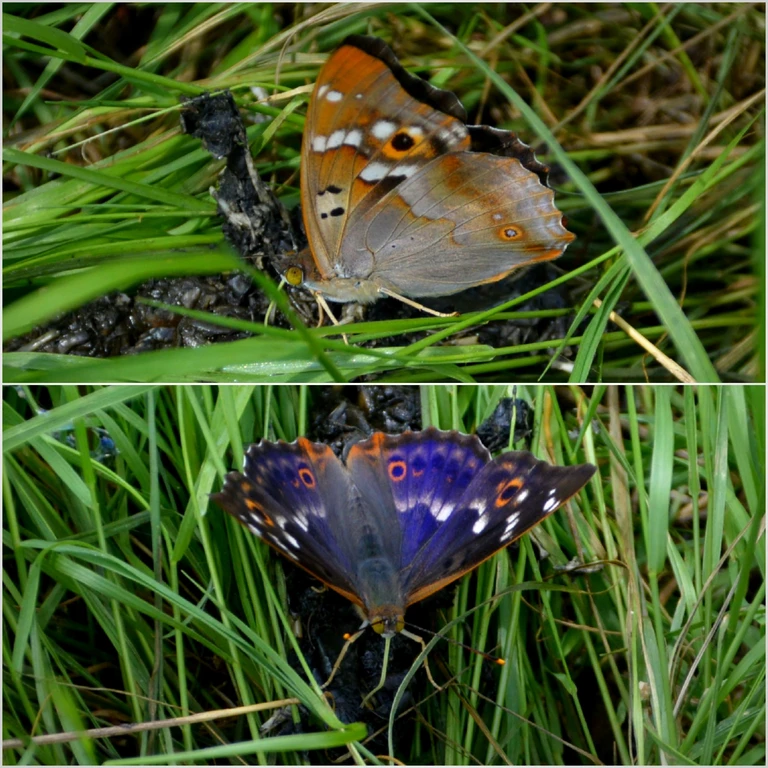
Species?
Apatura ilia
